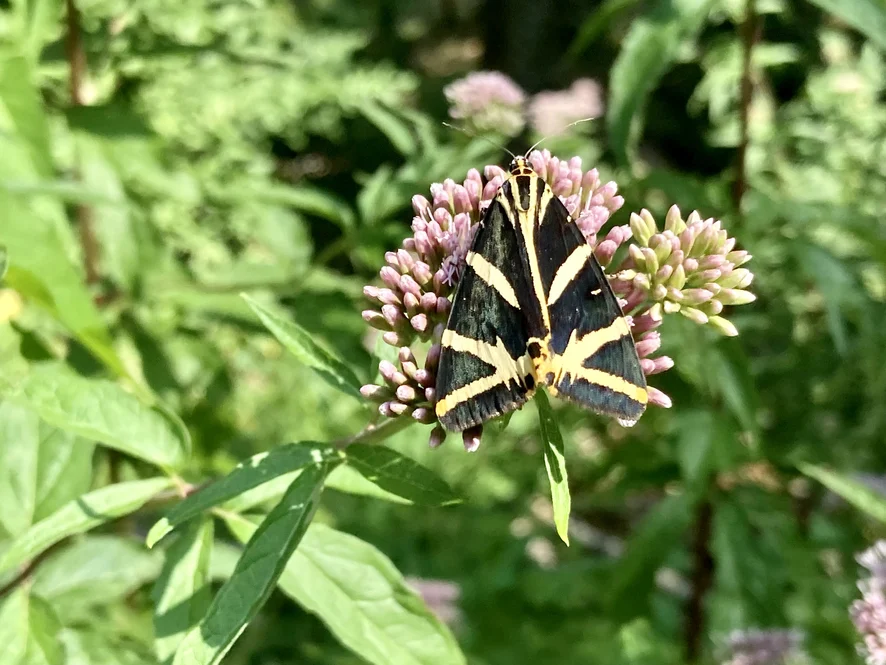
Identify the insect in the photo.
Euplagia quadripunctaria
